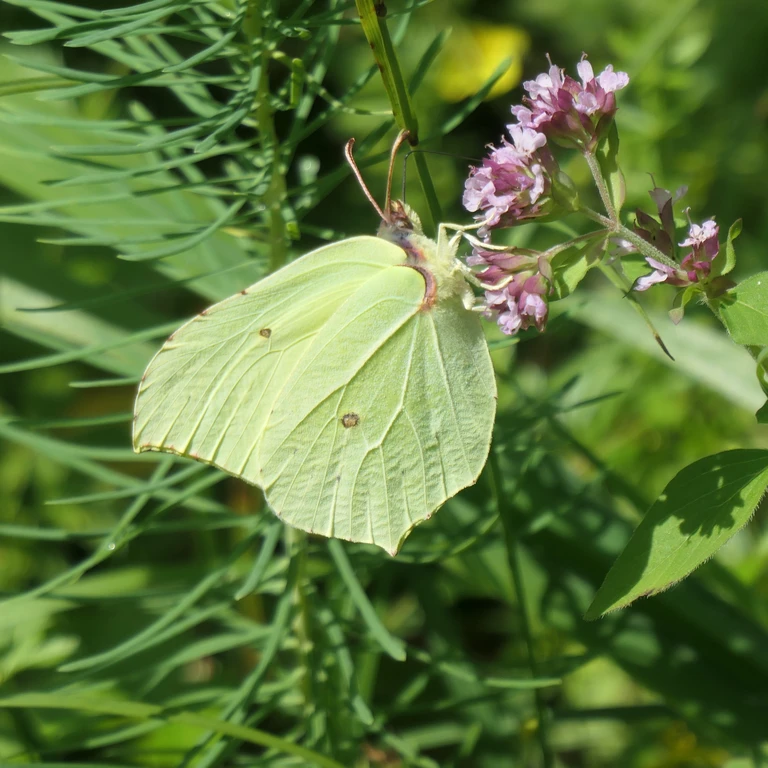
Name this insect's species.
Gonepteryx rhamni
